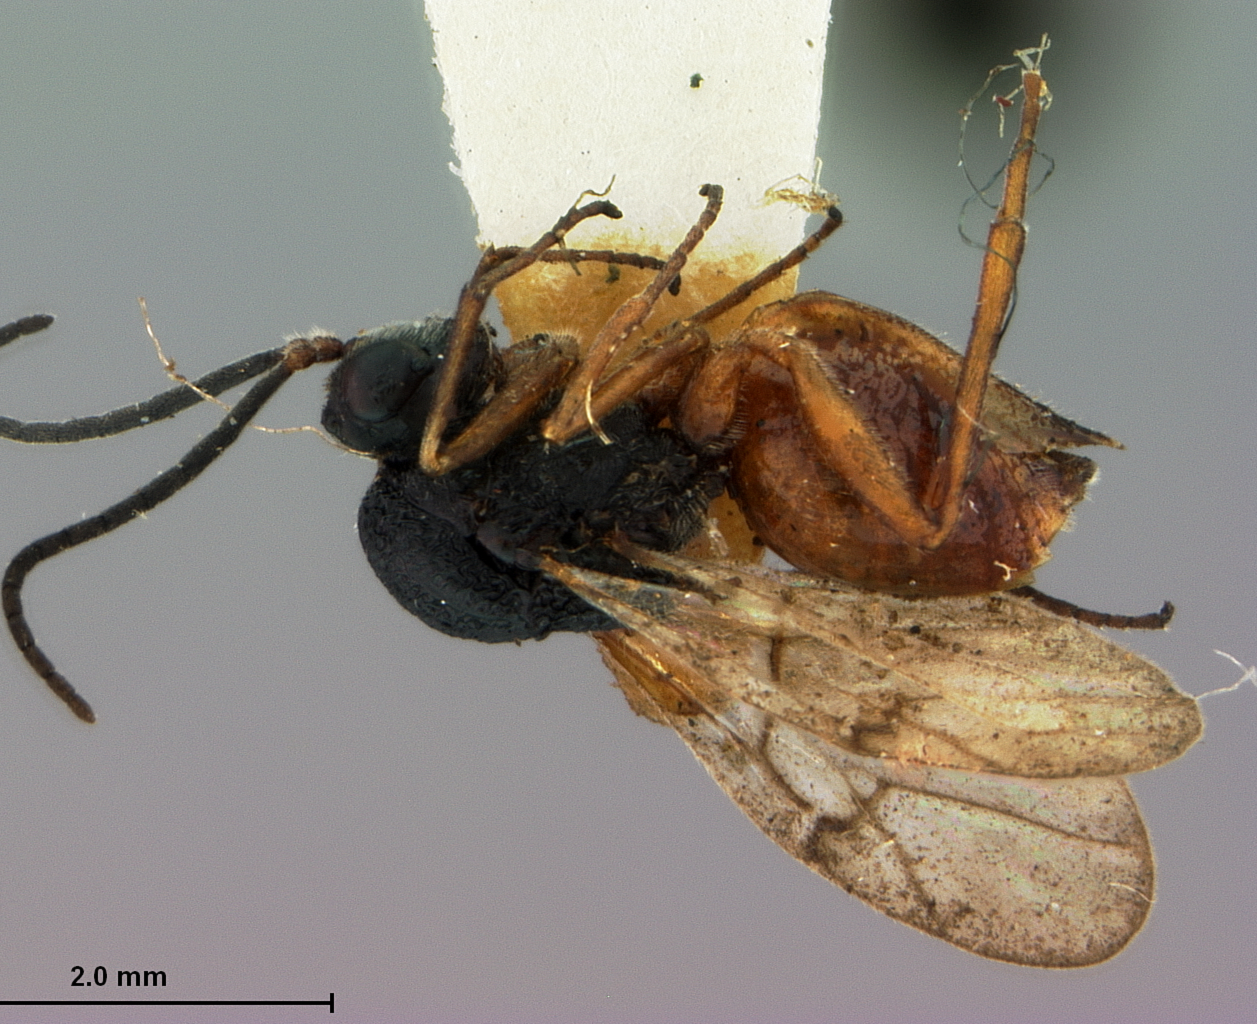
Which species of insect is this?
Rhodites pustulatoides
